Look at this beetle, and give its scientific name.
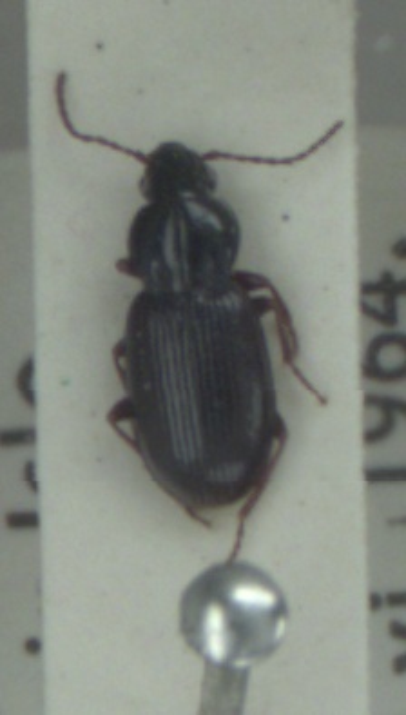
Pterostichus strenuus
